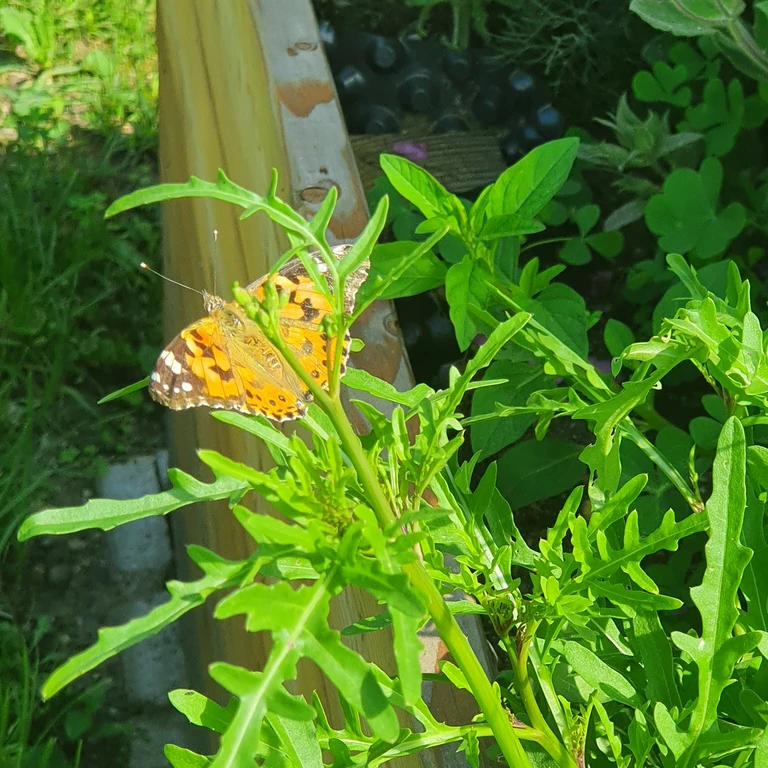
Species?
Vanessa cardui
